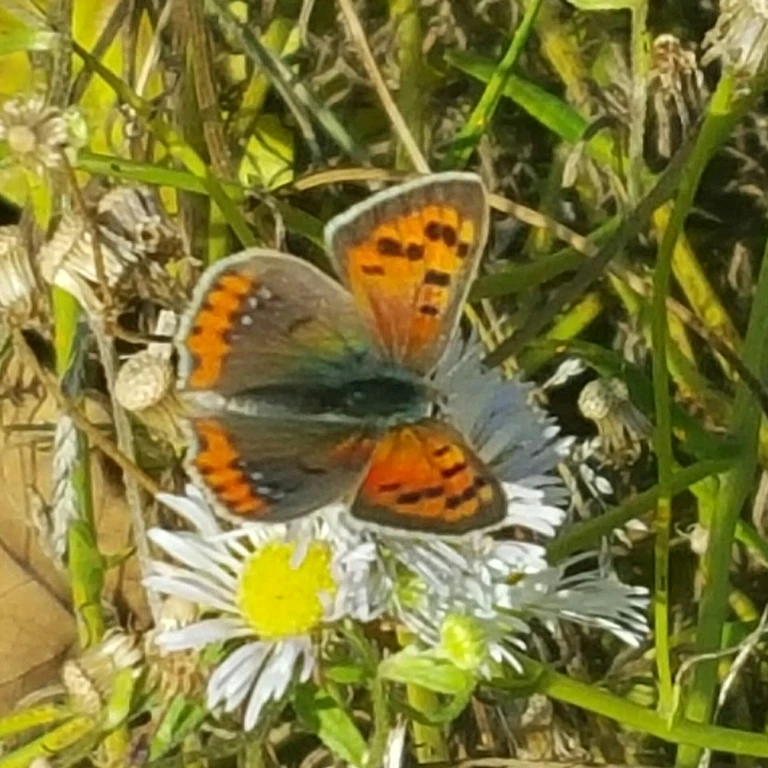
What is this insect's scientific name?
Lycaena phlaeas
